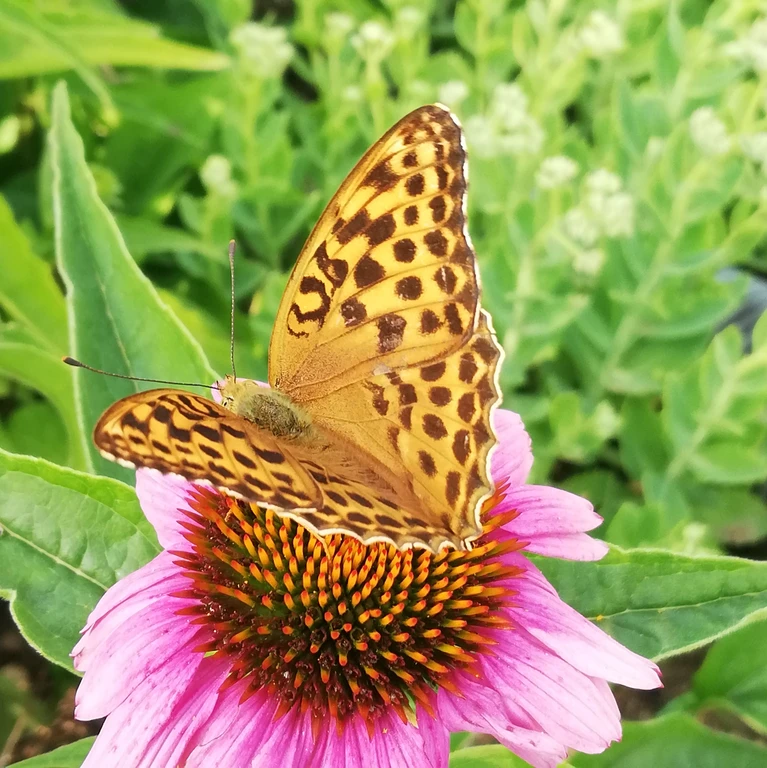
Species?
Argynnis paphia
